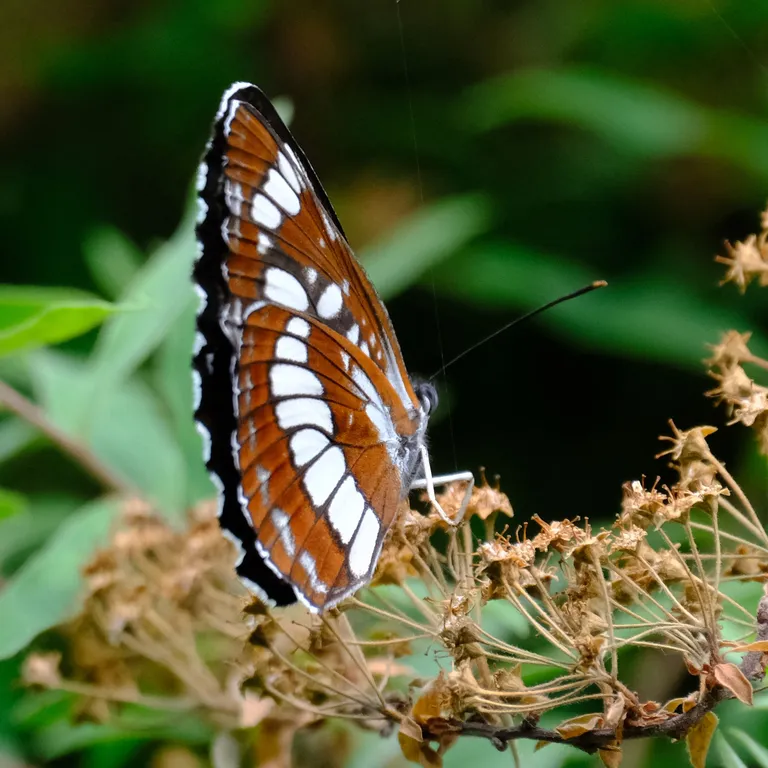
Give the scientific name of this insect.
Neptis rivularis
